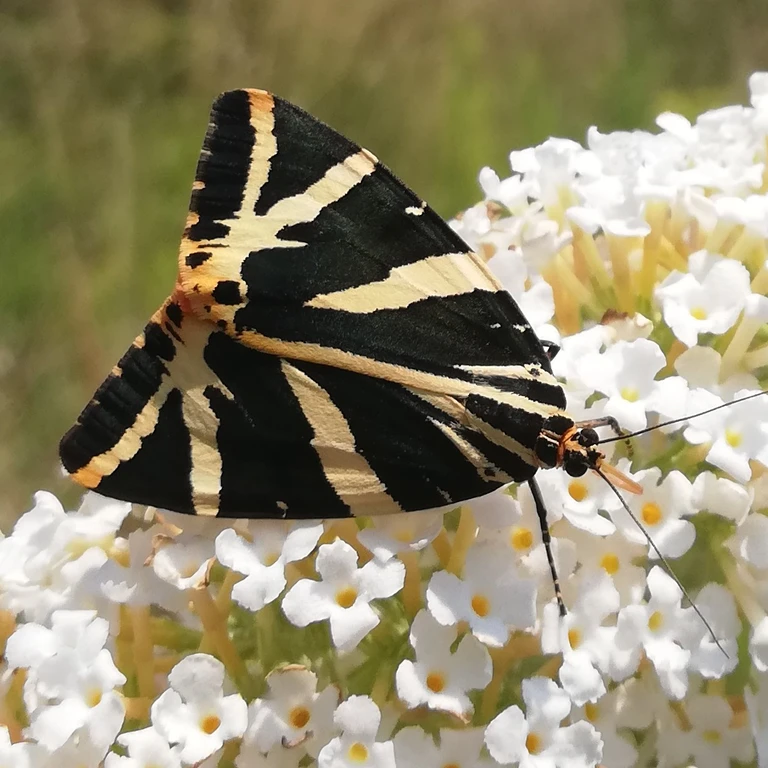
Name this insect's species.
Euplagia quadripunctaria
